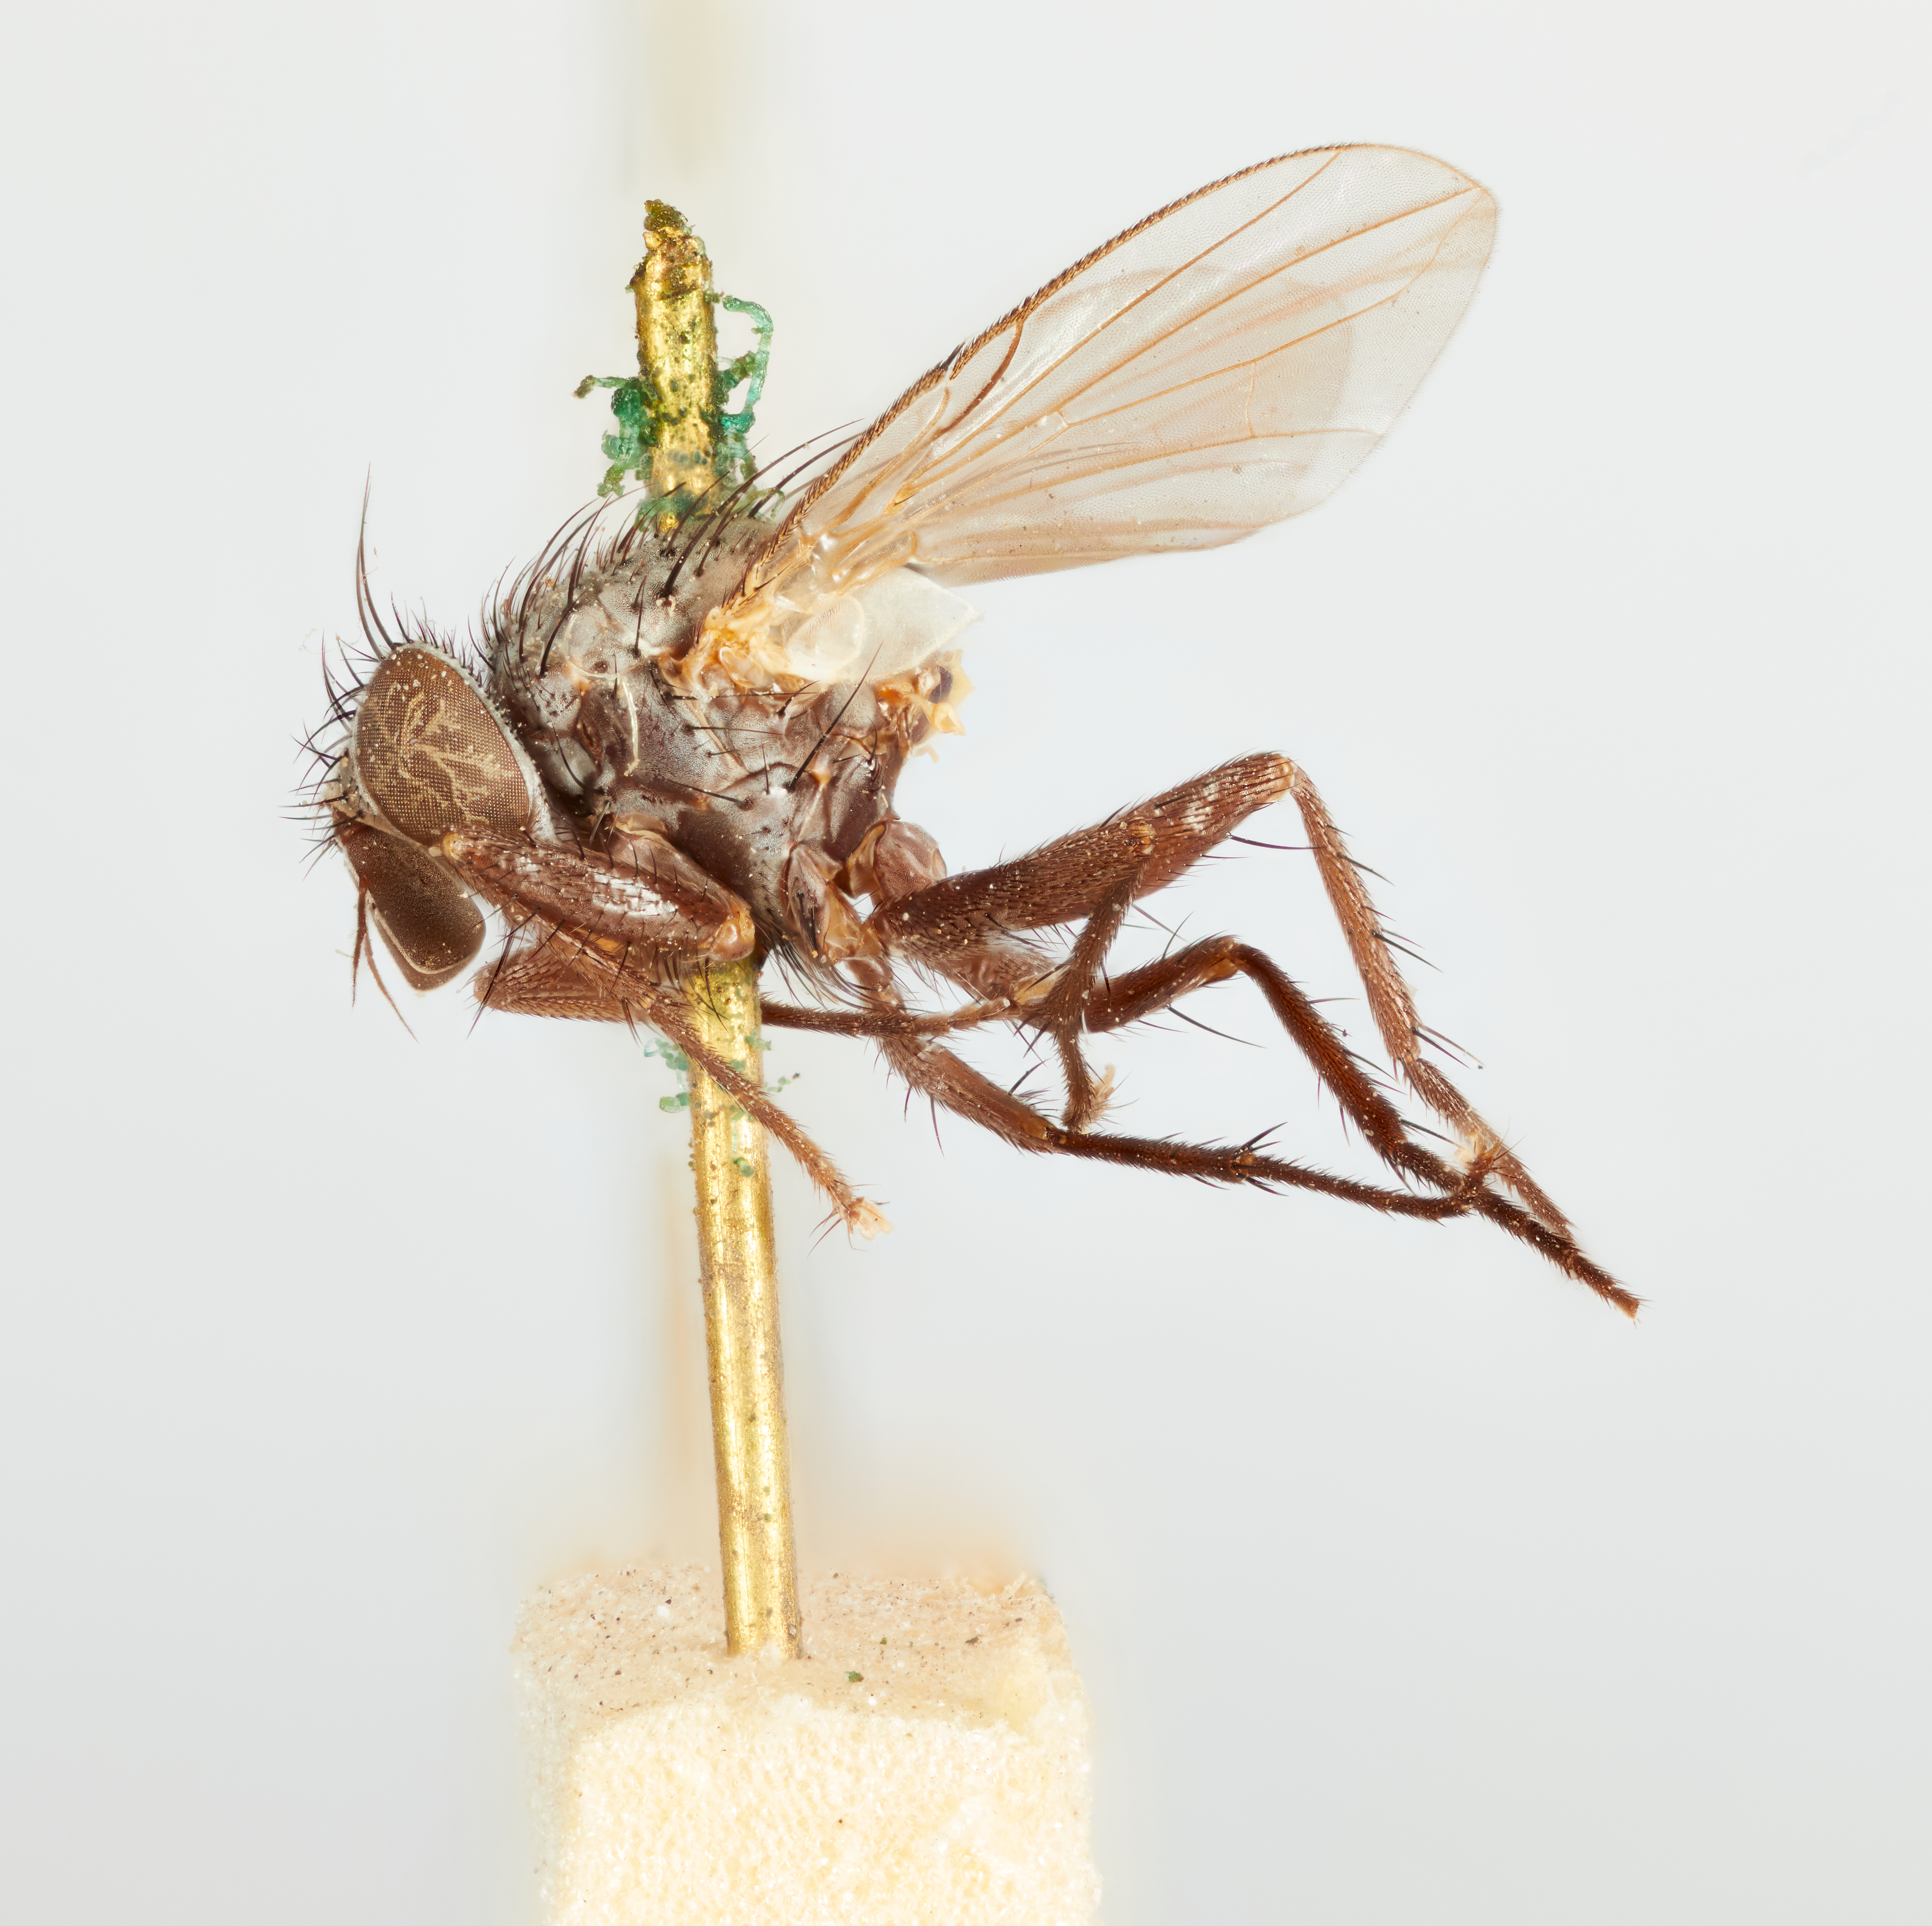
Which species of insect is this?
Plectops melissopodis
